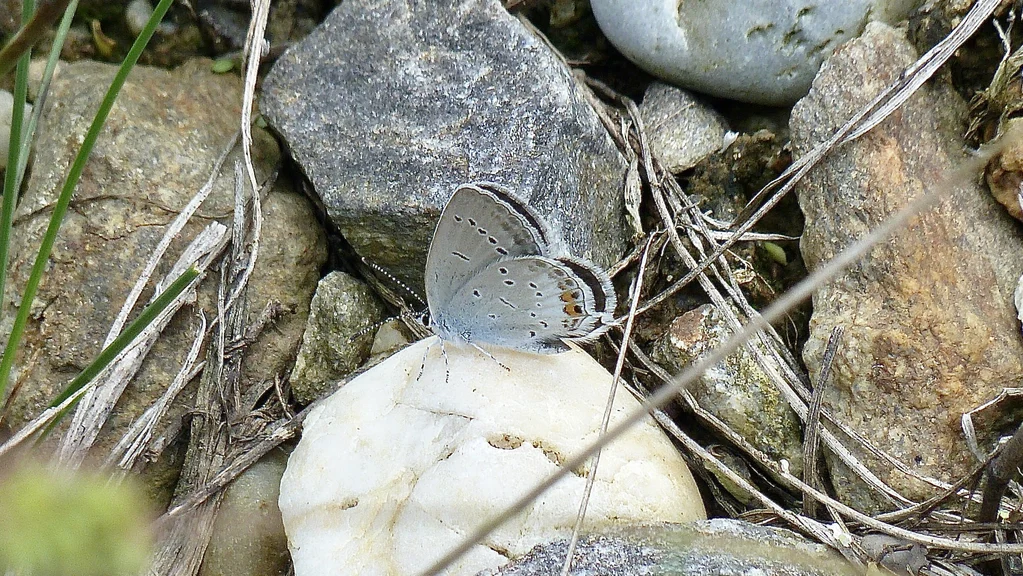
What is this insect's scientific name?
Cupido argiades (also Elkalyce argiades)
